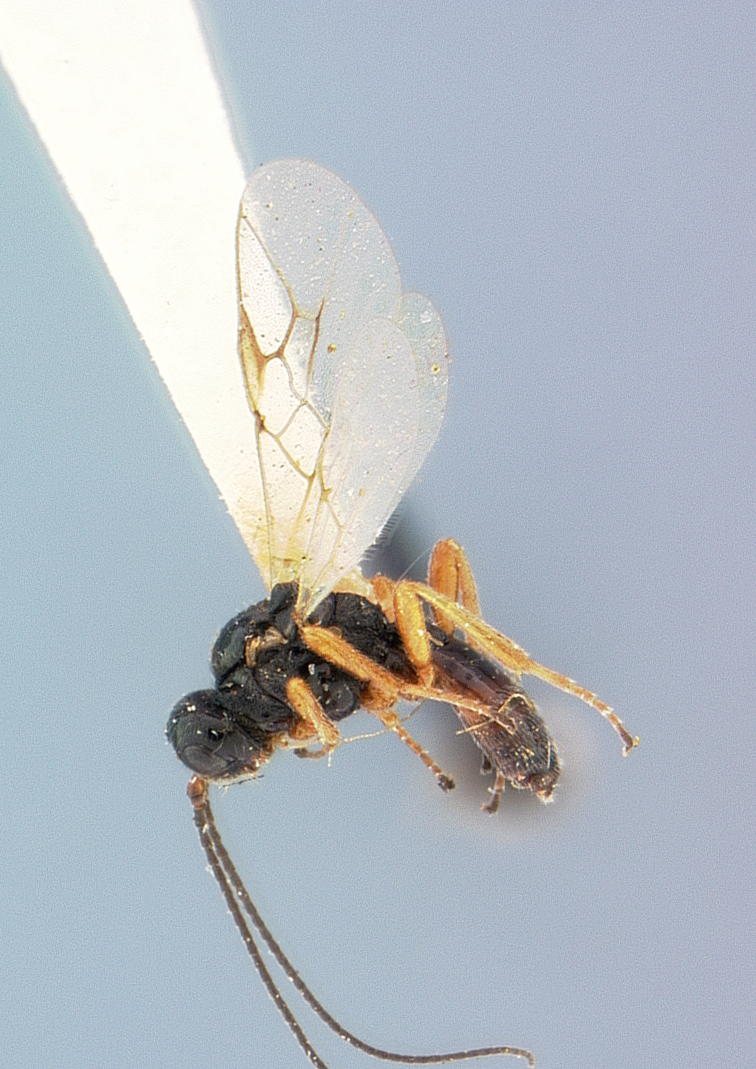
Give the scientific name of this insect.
Opius retractus
